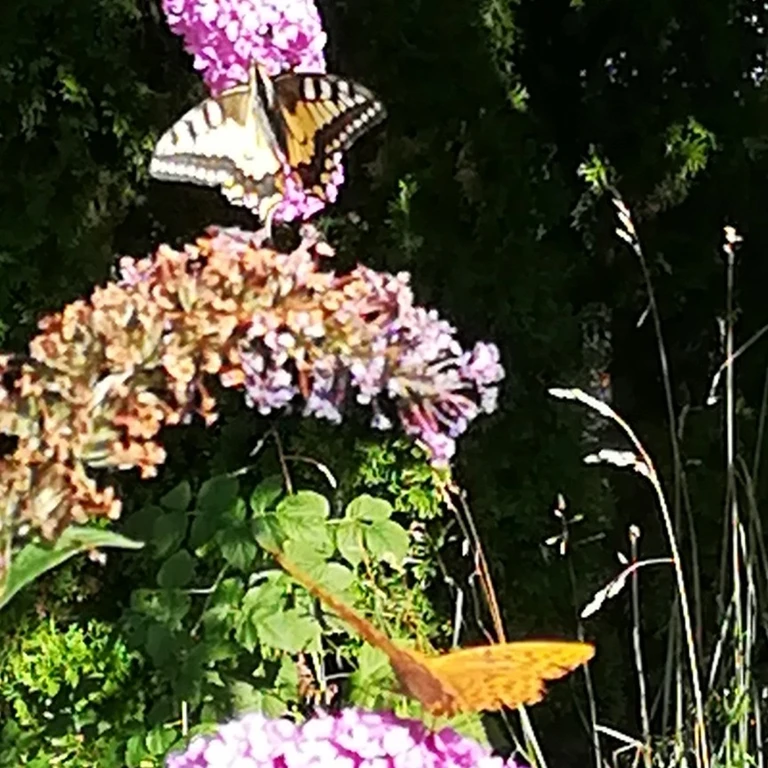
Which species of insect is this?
Argynnis paphia
